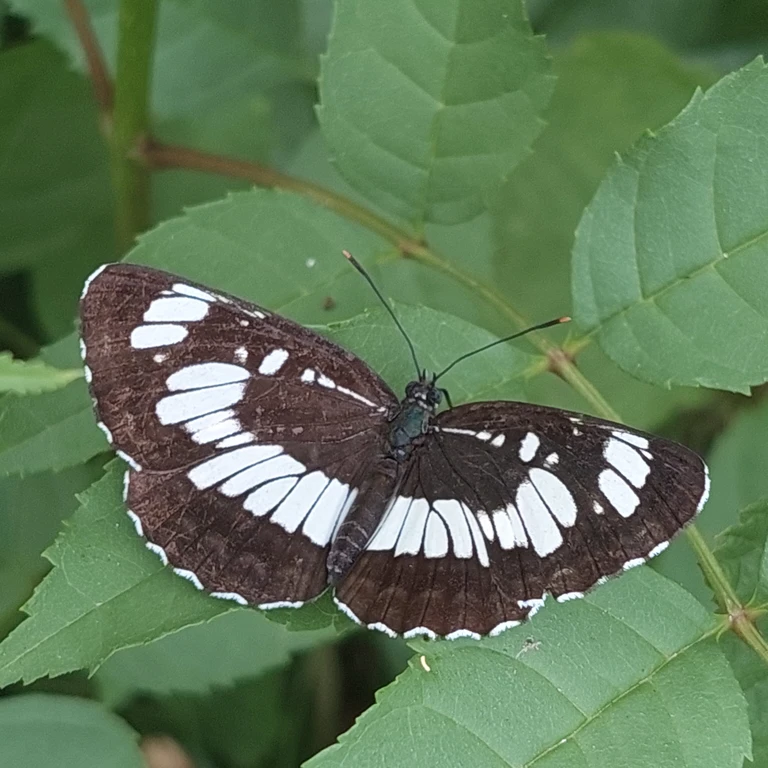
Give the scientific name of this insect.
Neptis rivularis
